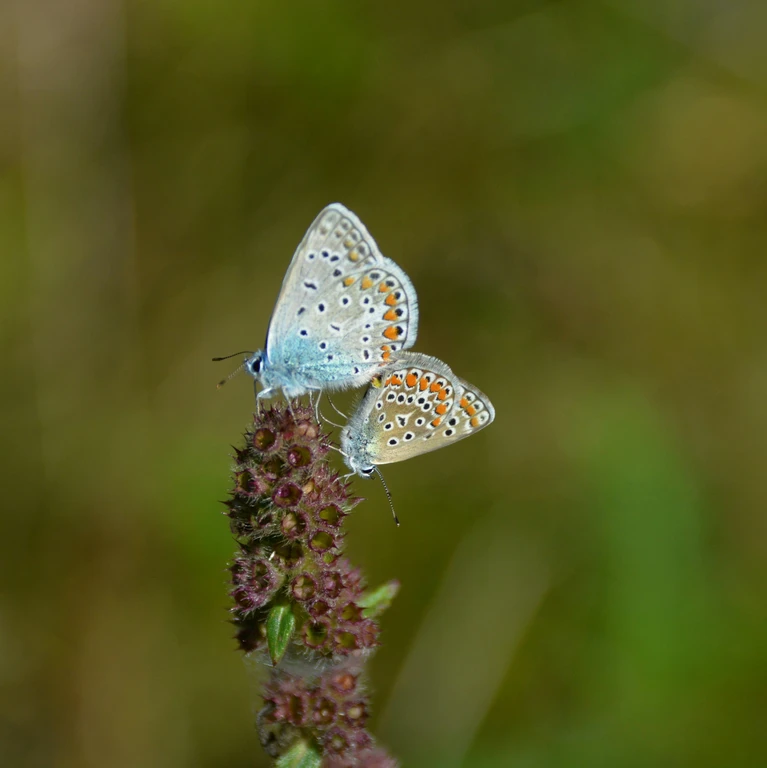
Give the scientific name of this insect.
Polyommatus icarus
